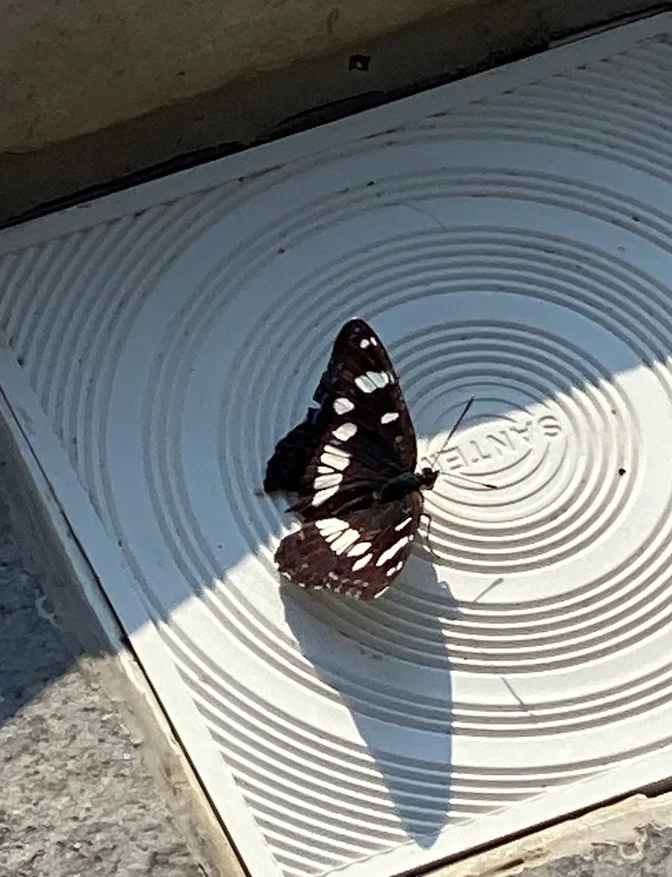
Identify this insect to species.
Limenitis reducta
